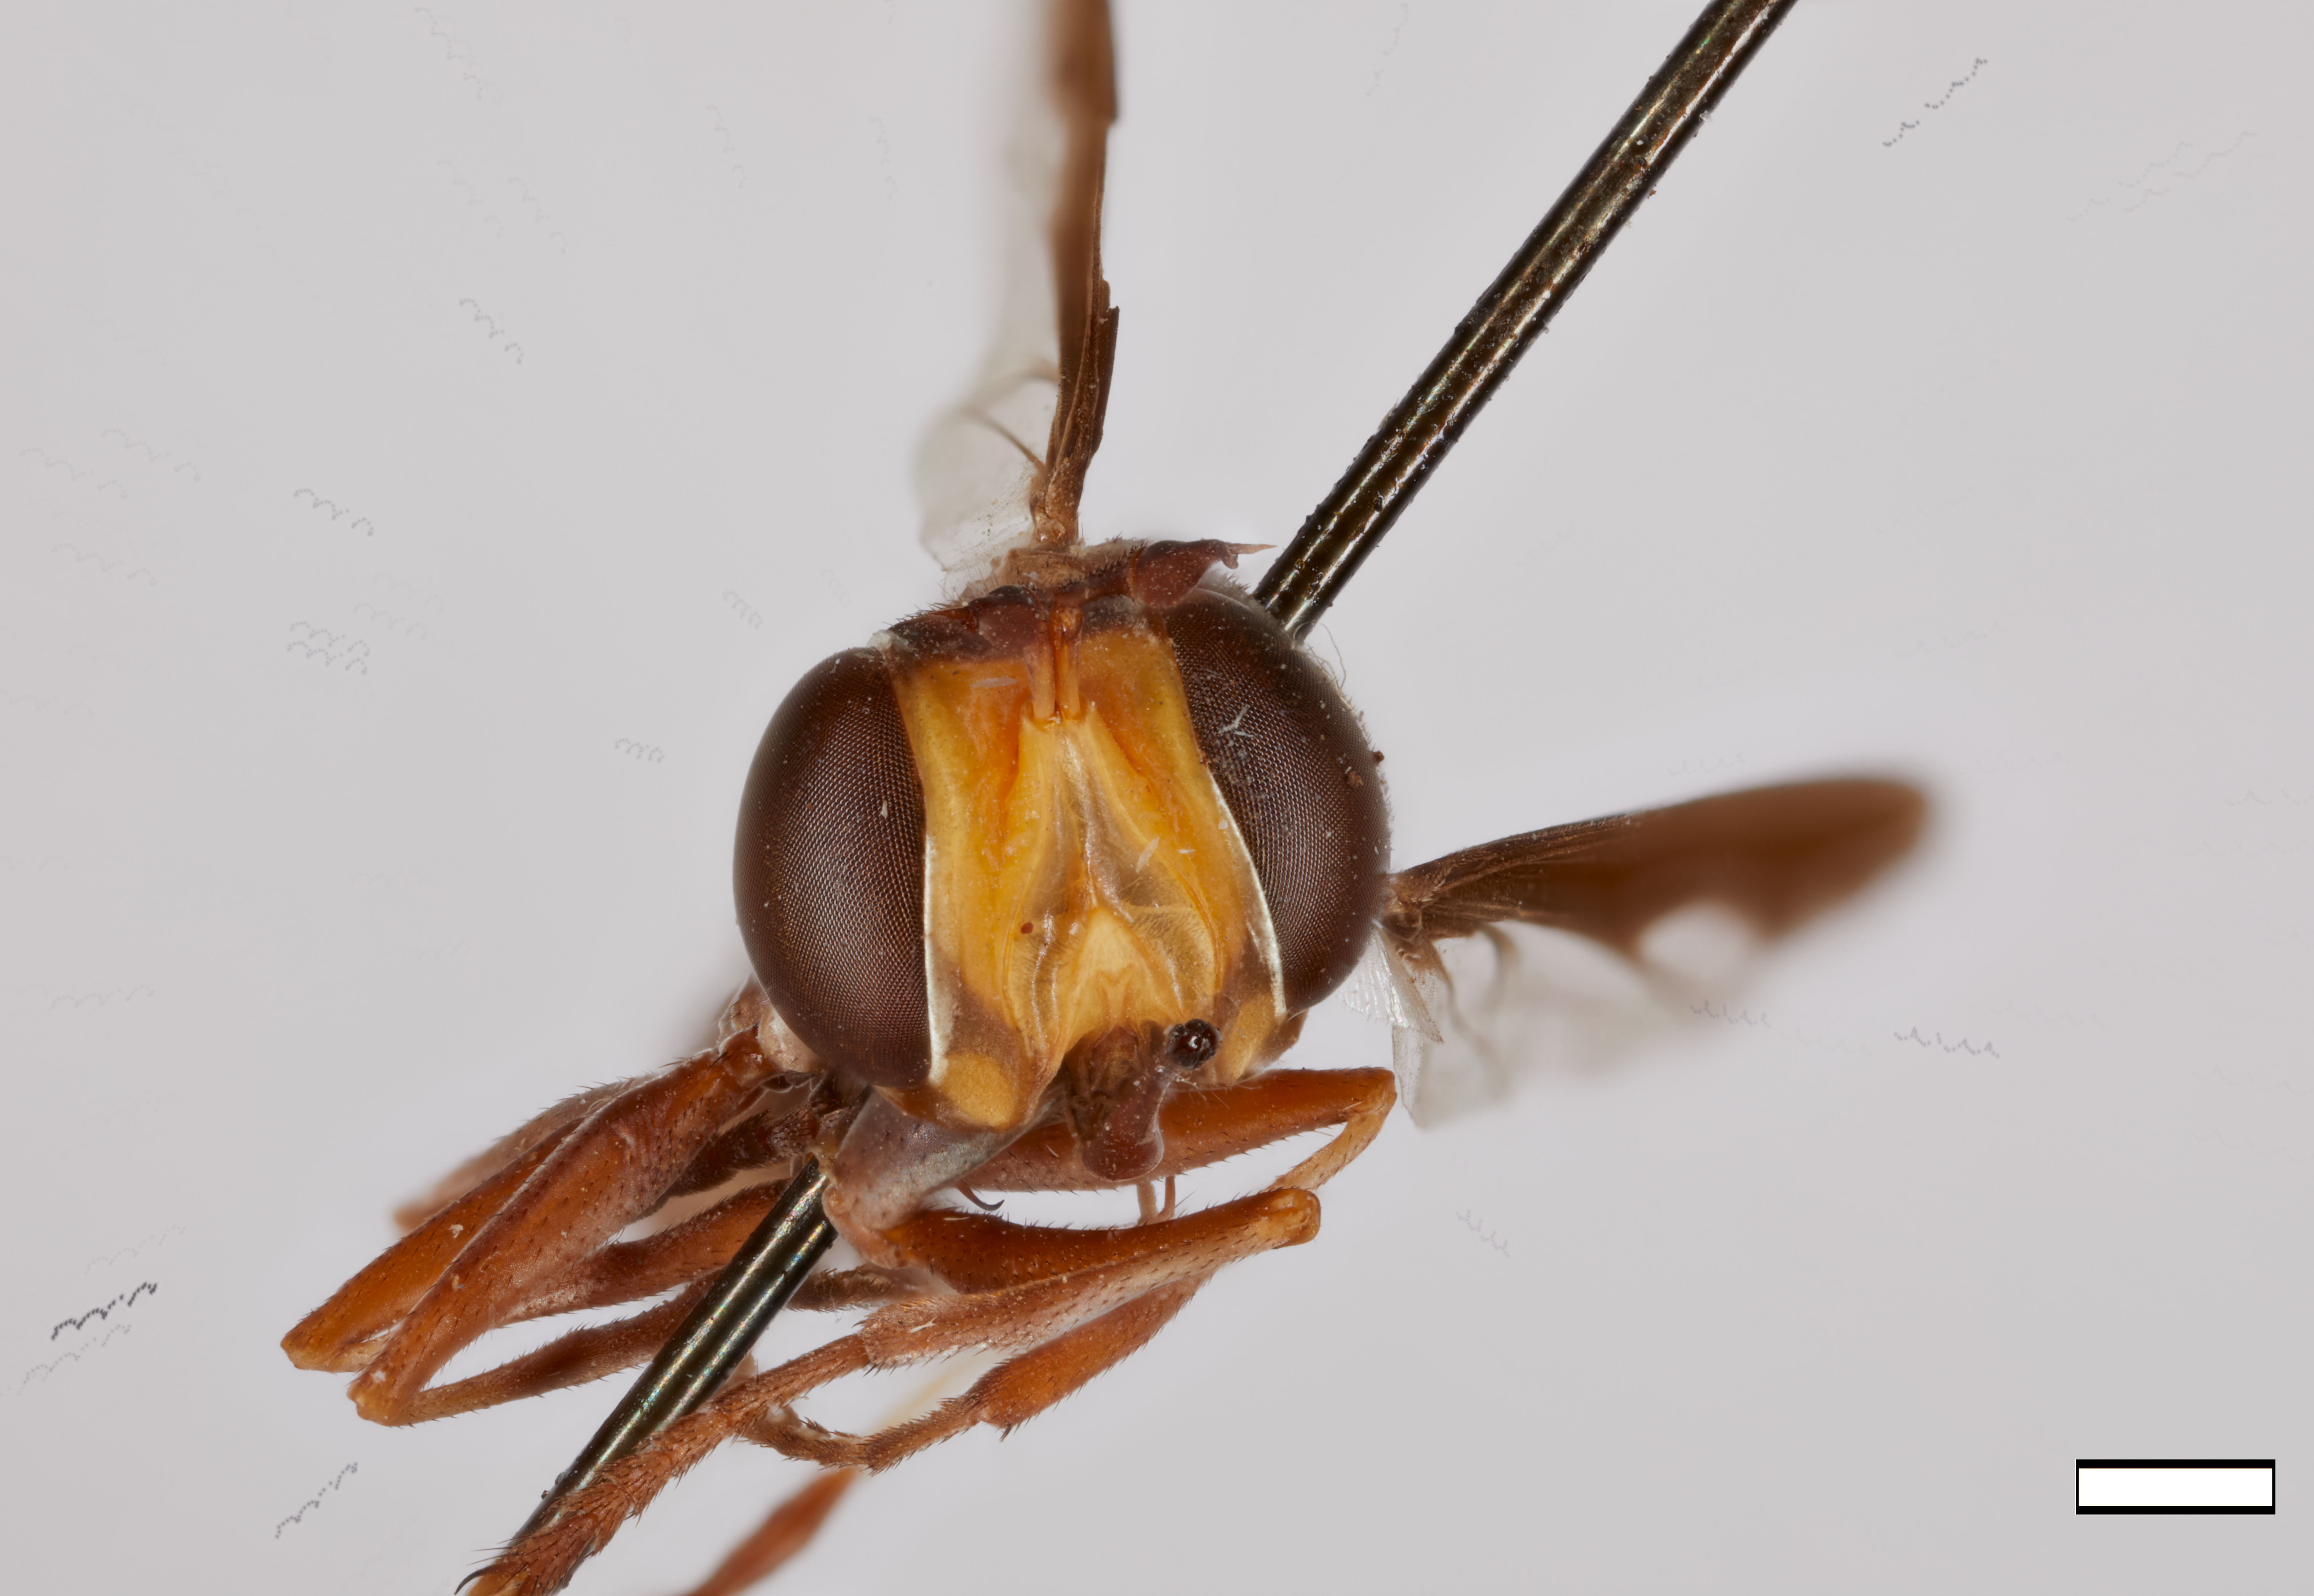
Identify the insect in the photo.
Physocephala inhabilis (also Physocephala soror)
